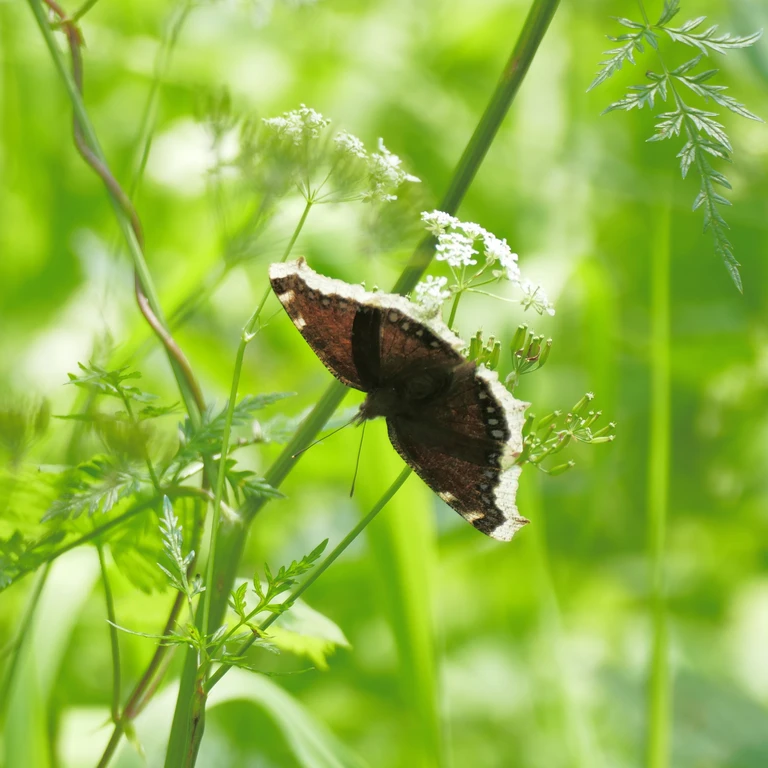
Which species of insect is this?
Nymphalis antiopa
